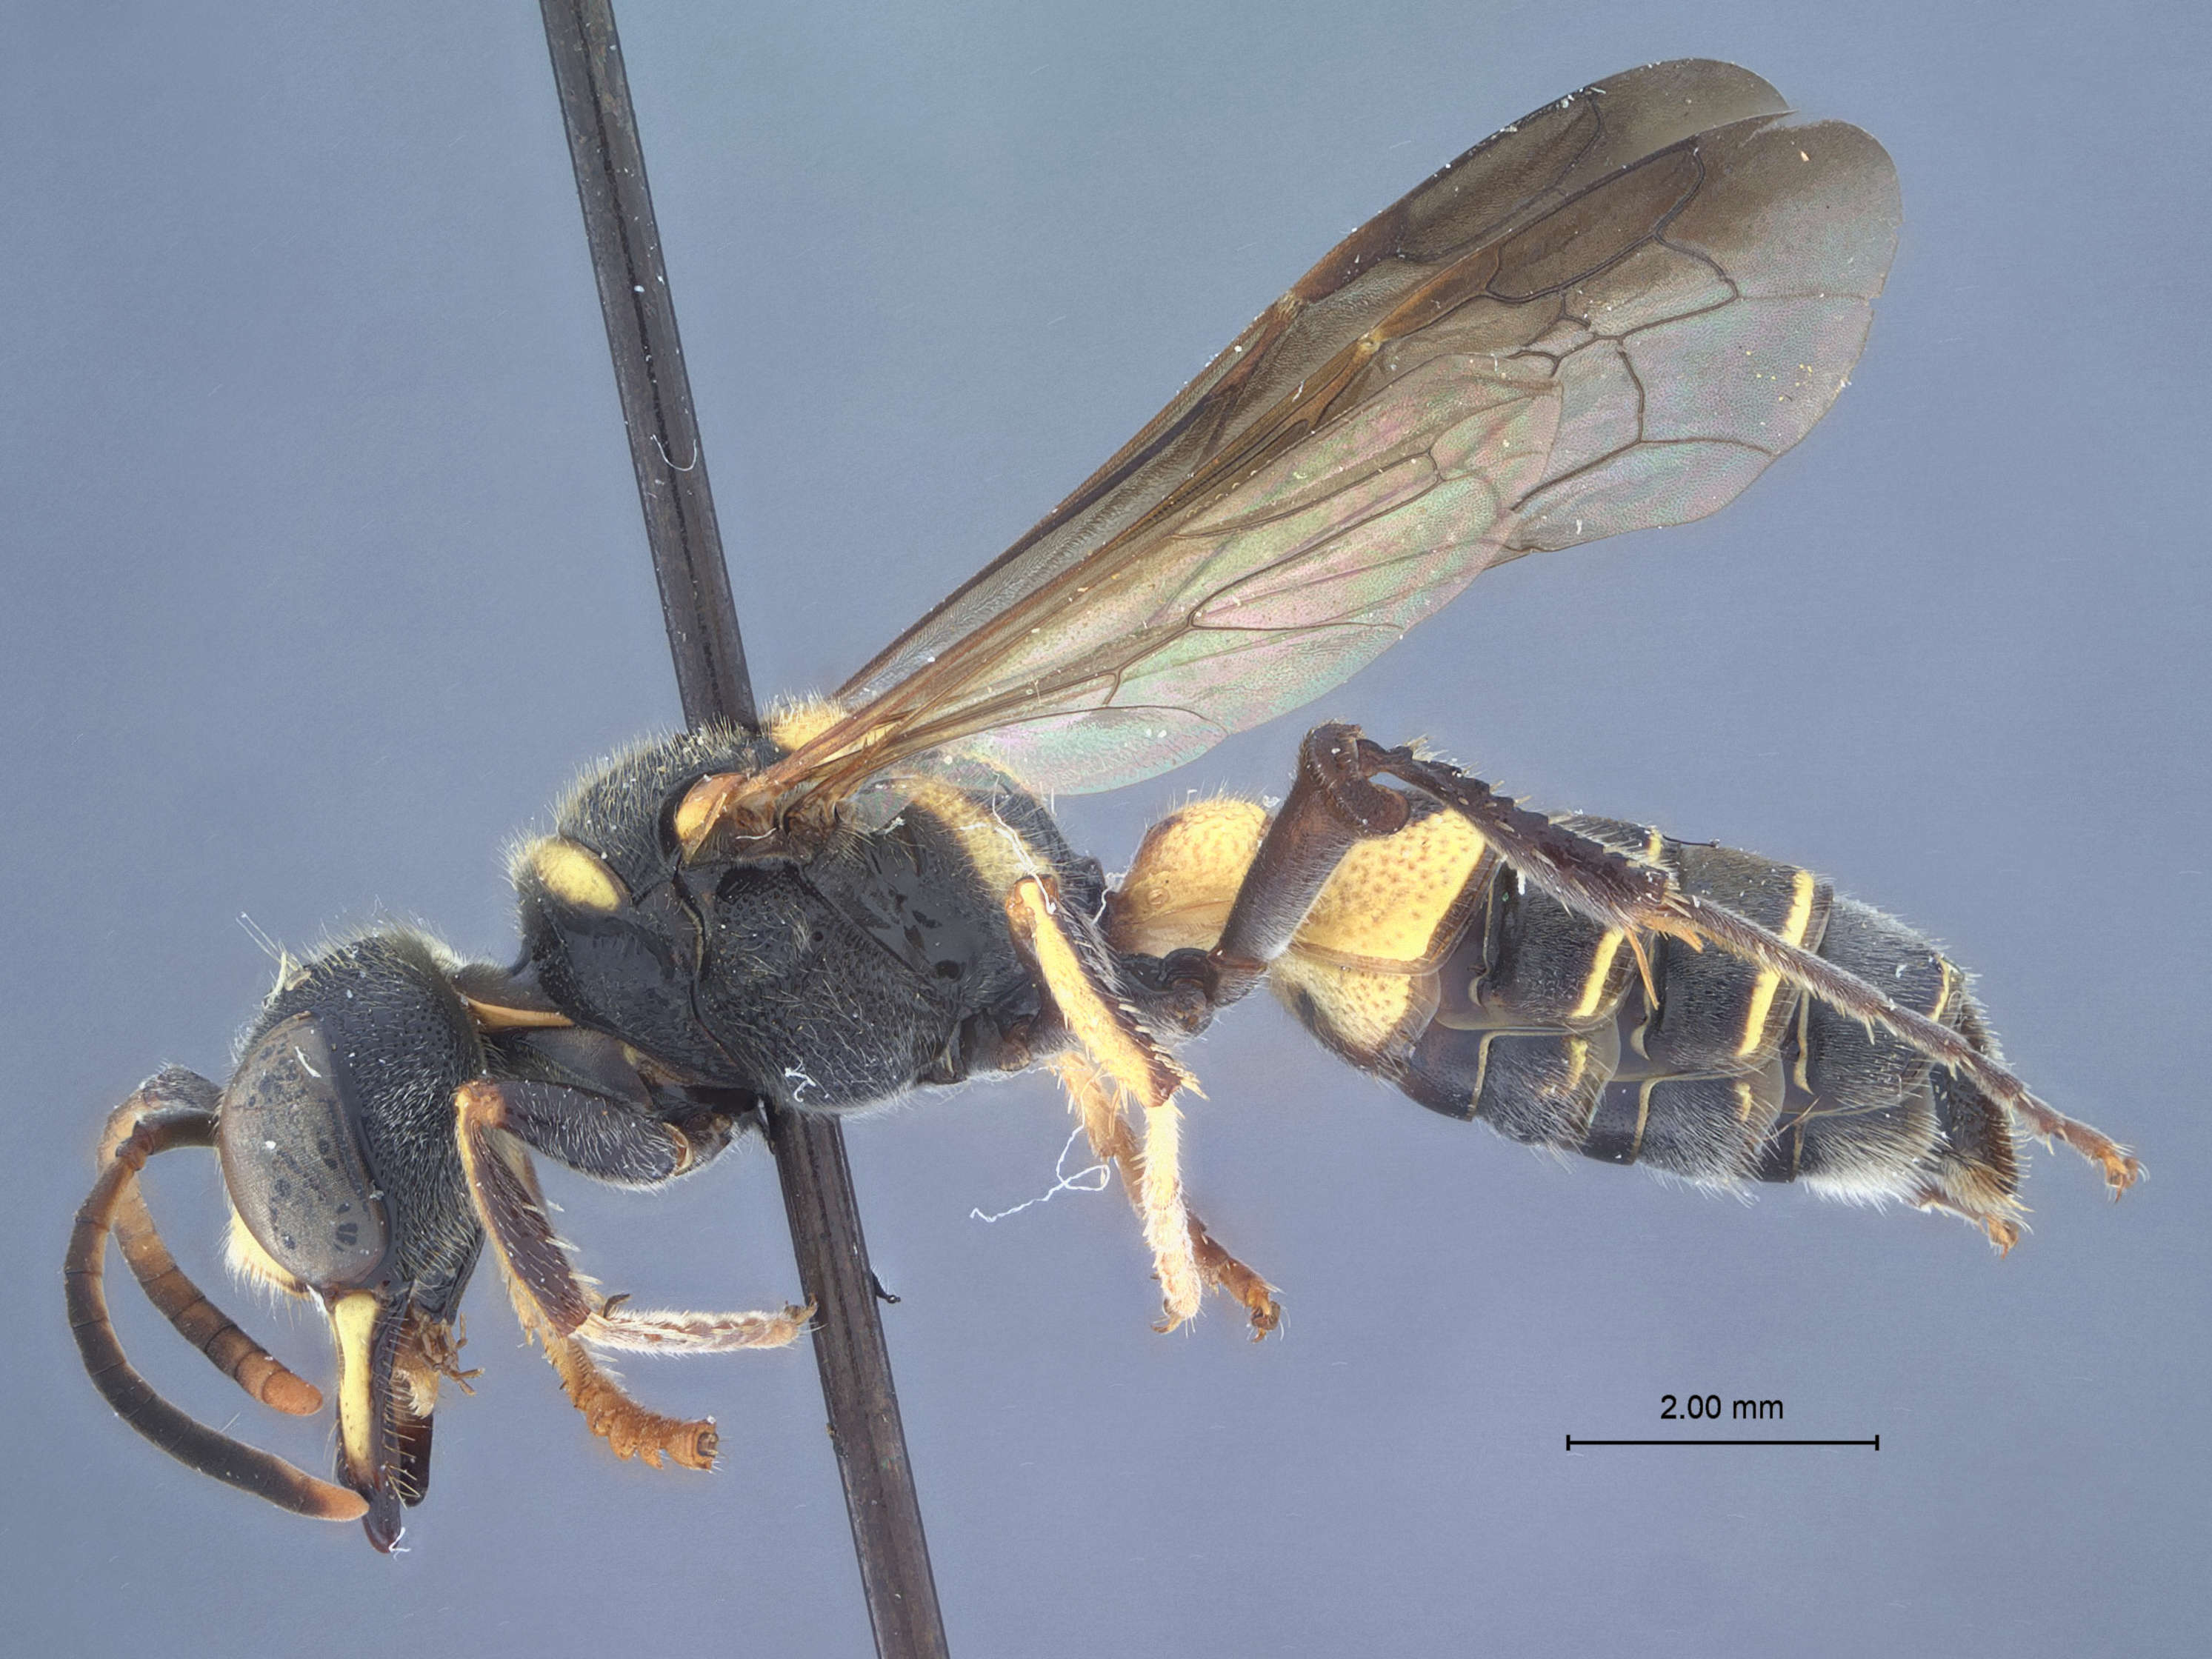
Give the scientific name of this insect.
Cerceris irwini
